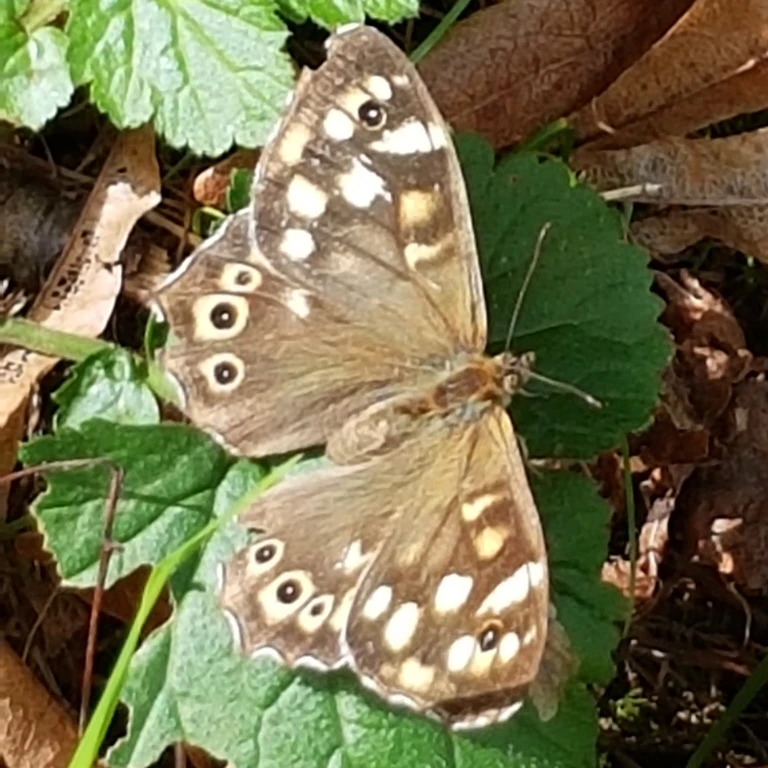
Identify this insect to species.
Pararge aegeria
